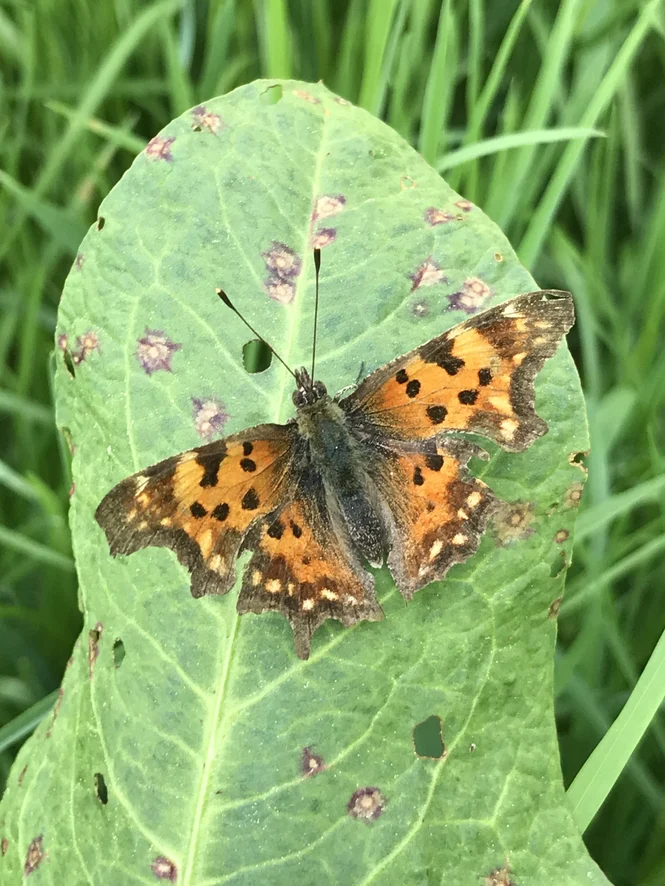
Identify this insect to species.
Polygonia c-album
